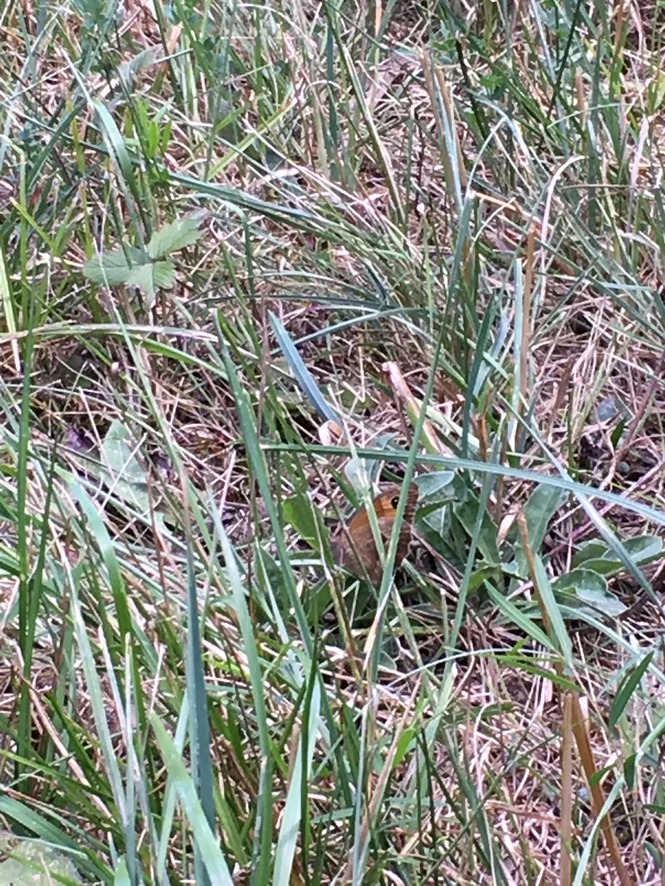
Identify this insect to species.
Maniola jurtina
